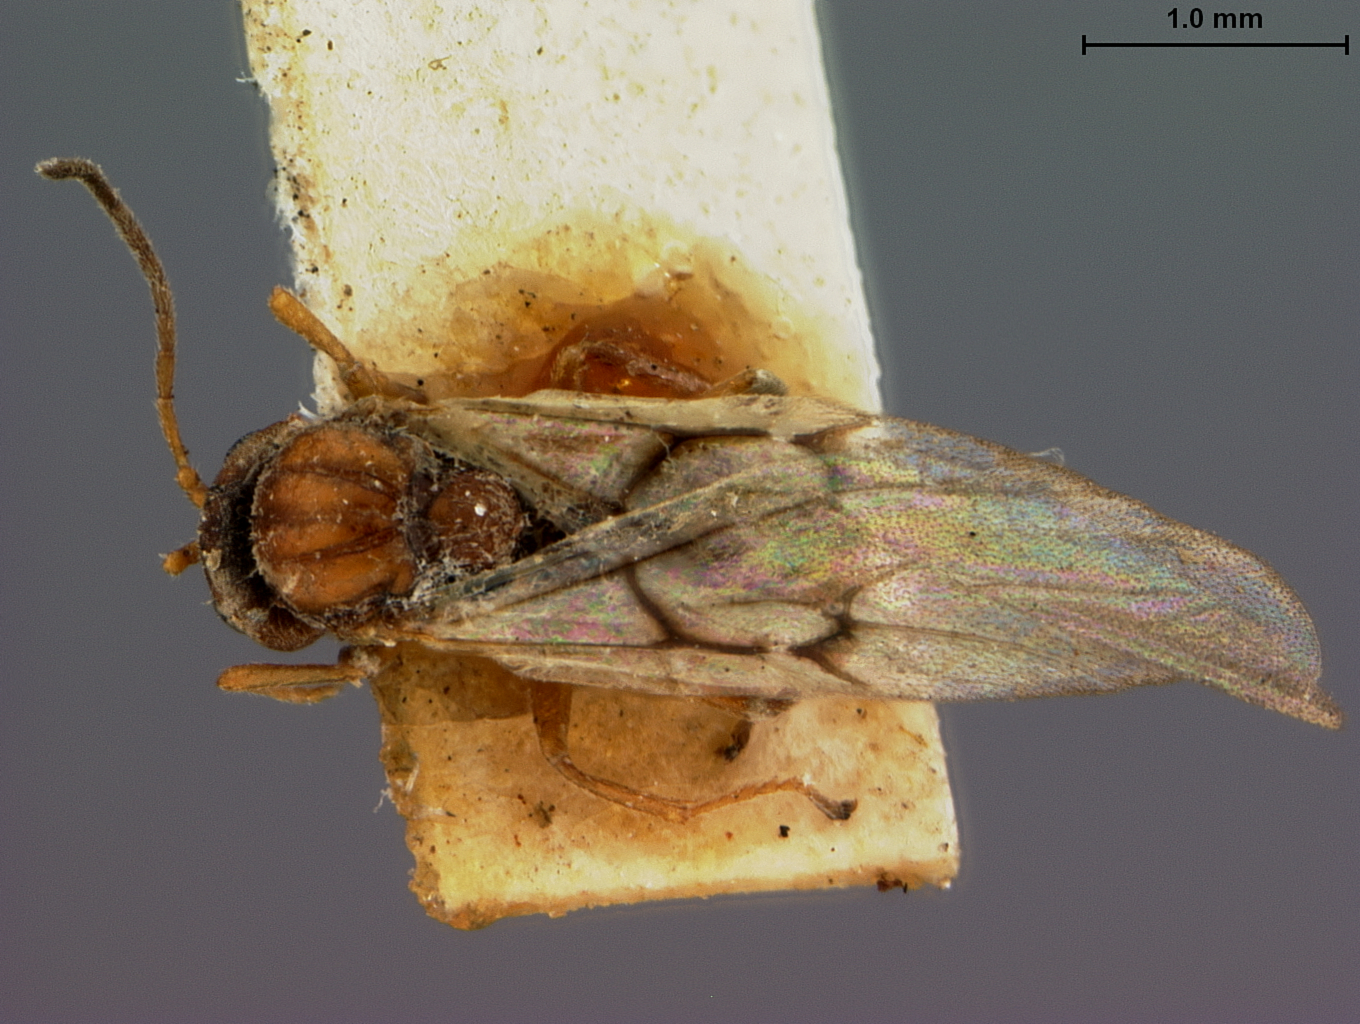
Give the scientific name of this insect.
Andricus difficilis
